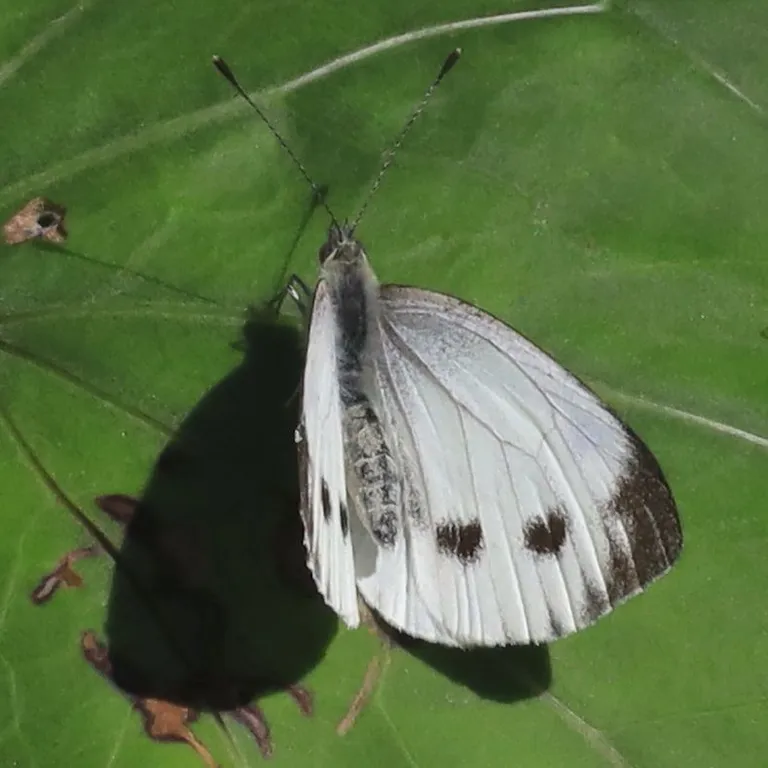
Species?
Pieris napi
